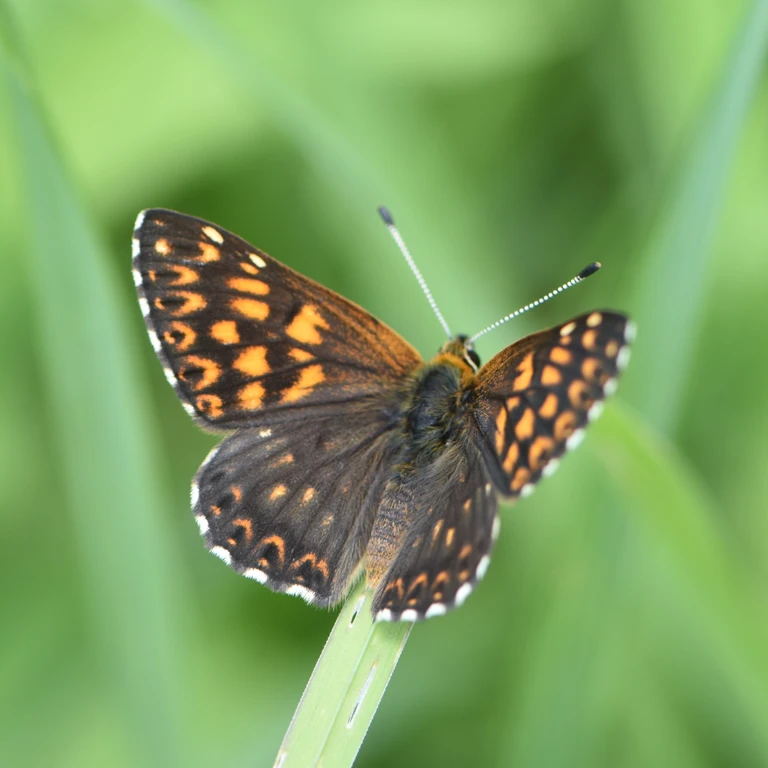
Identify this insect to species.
Hamearis lucina
